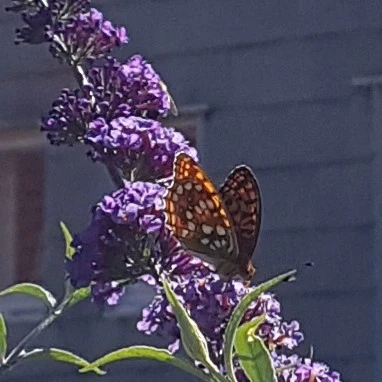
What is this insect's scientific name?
Fabriciana adippe
